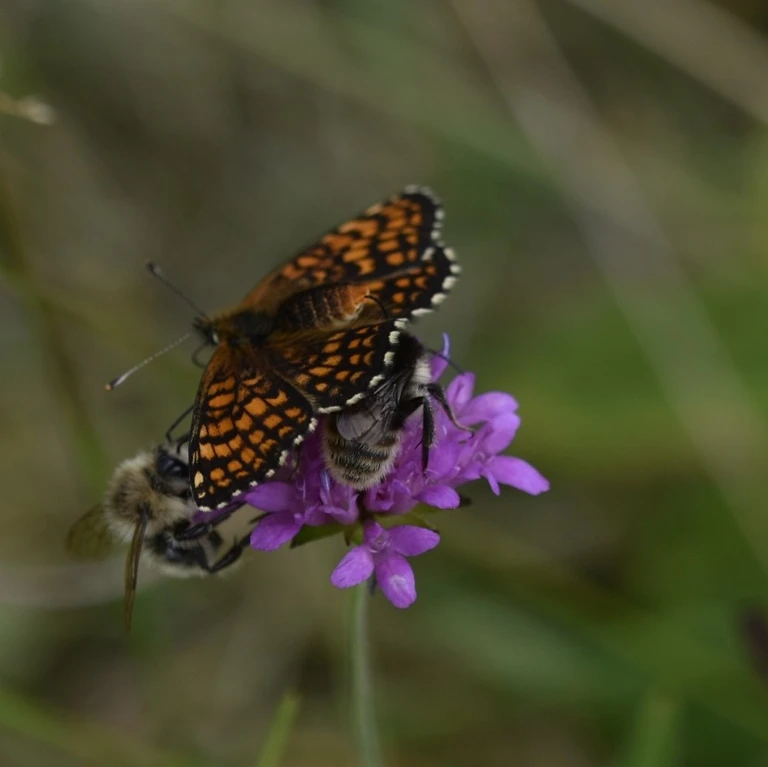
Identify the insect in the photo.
Melitaea athalia
